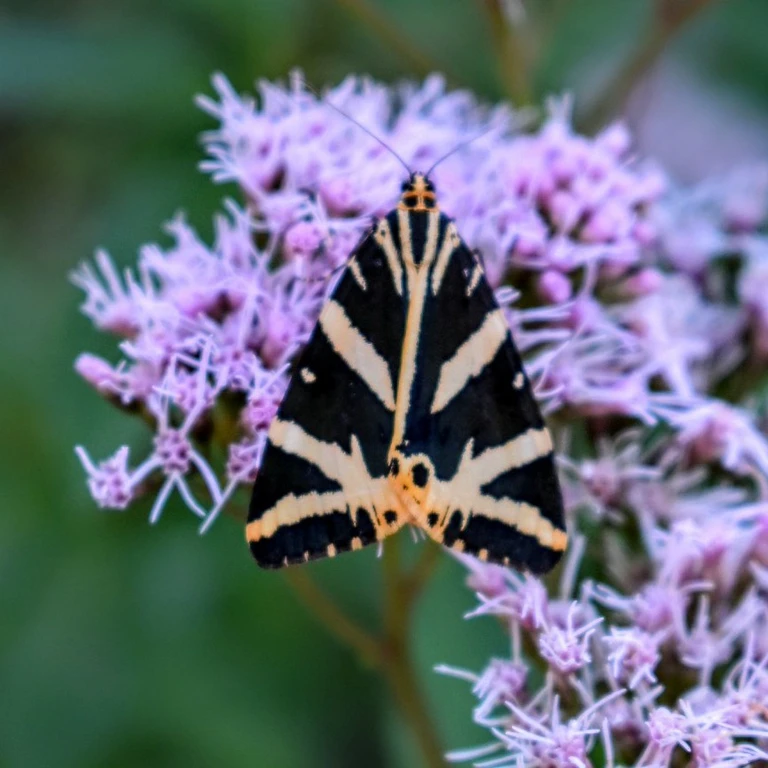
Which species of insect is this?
Euplagia quadripunctaria
